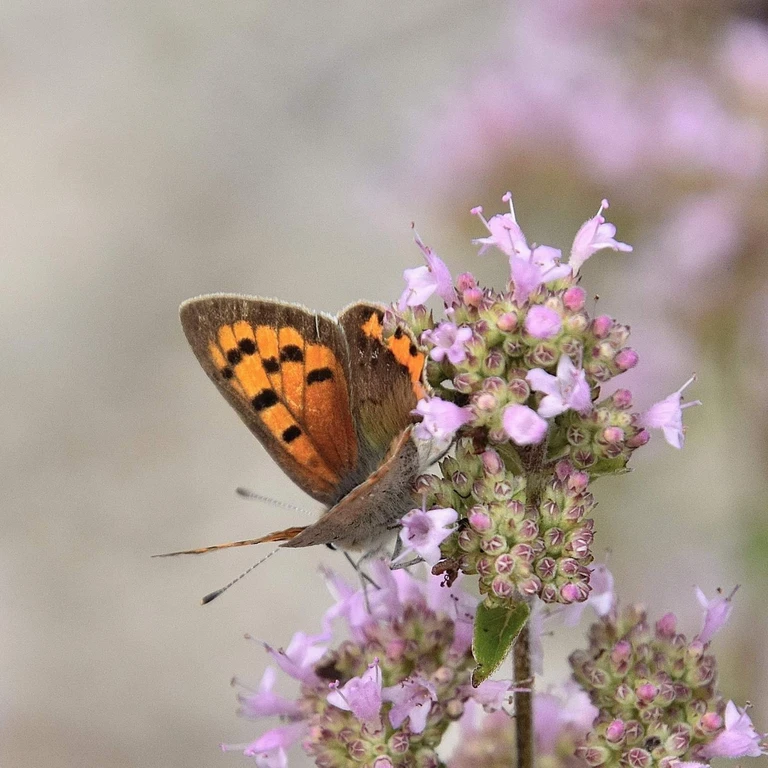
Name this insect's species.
Lycaena phlaeas
